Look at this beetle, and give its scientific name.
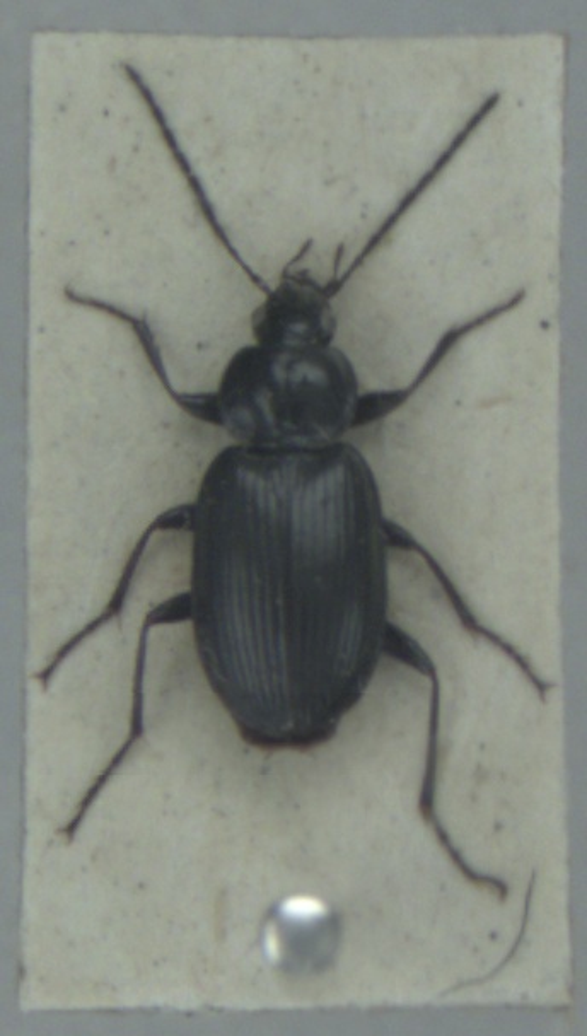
Agonum emarginatum
